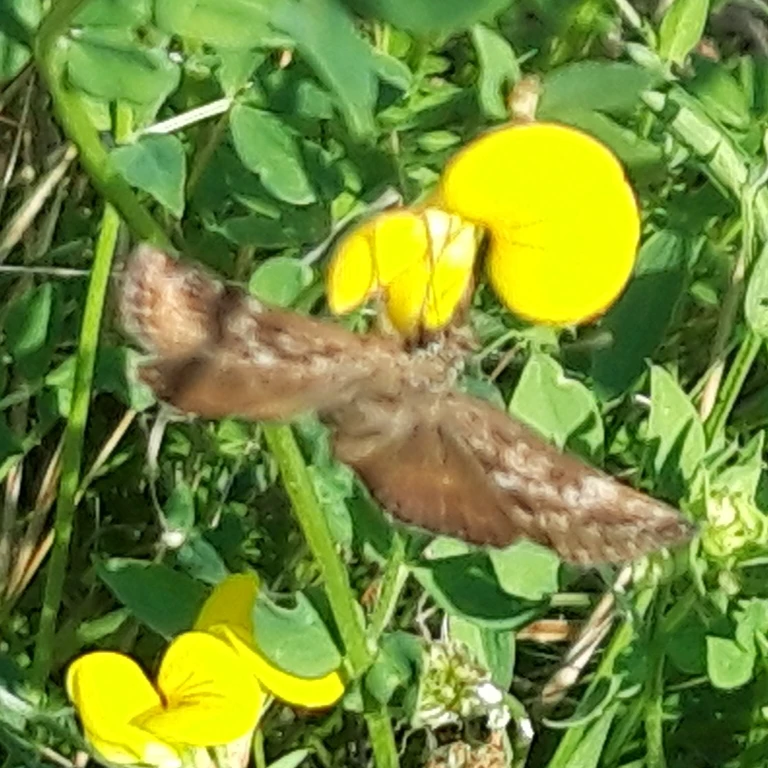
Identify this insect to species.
Erynnis tages
